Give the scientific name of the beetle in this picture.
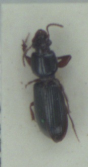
Clivina fossor
